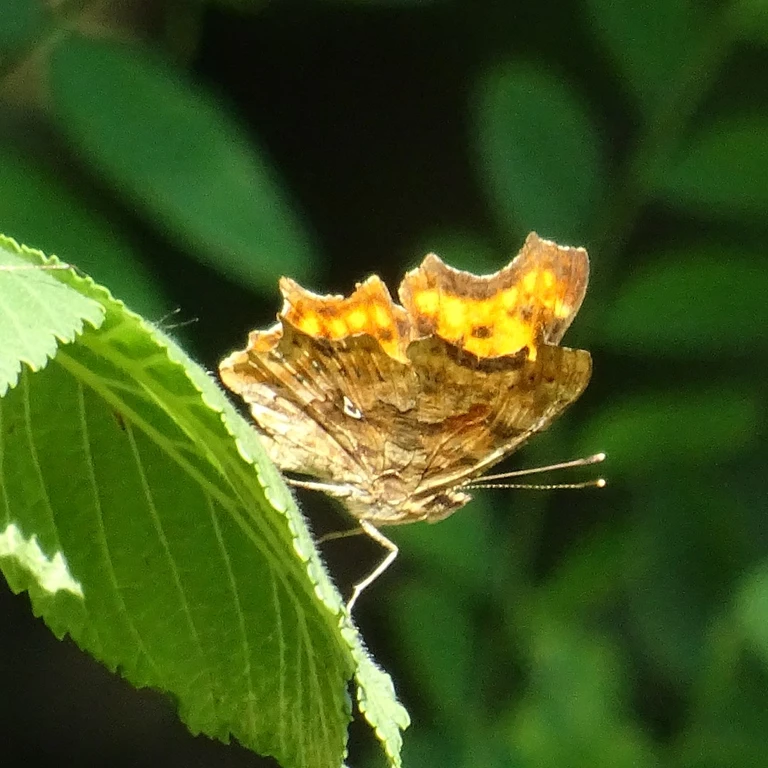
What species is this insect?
Polygonia c-album
